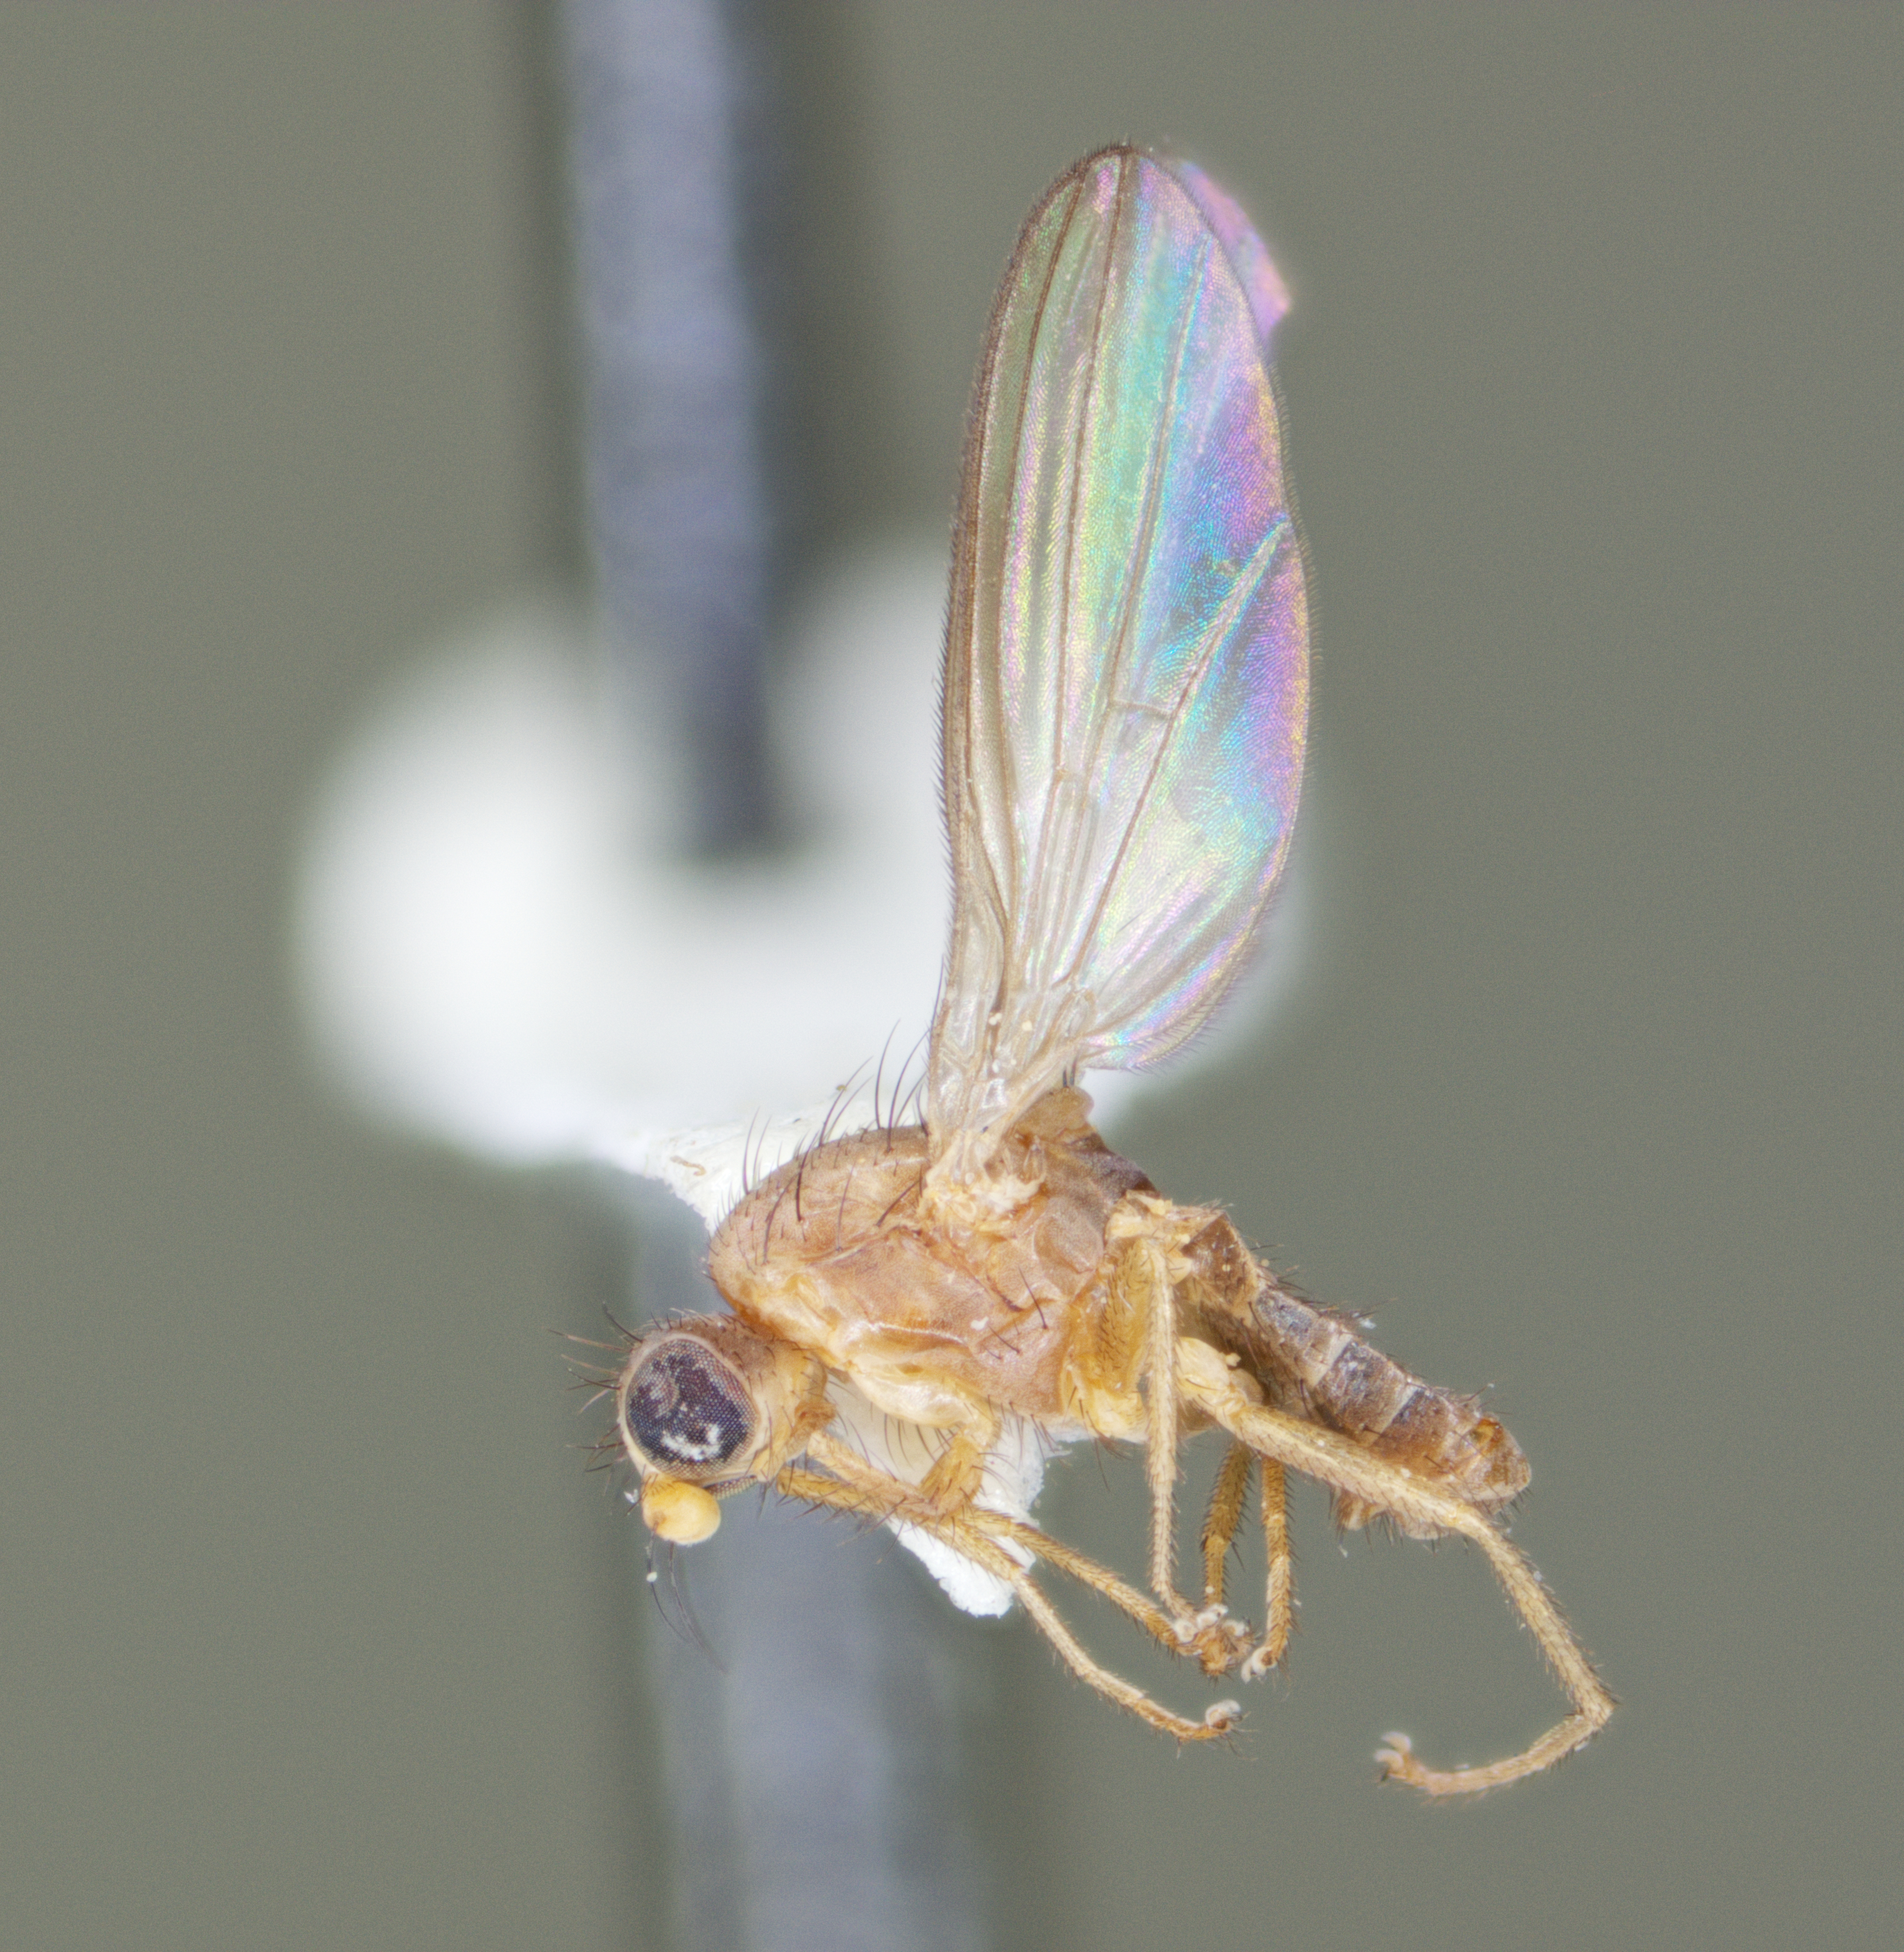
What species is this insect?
Natalimyza milleri
